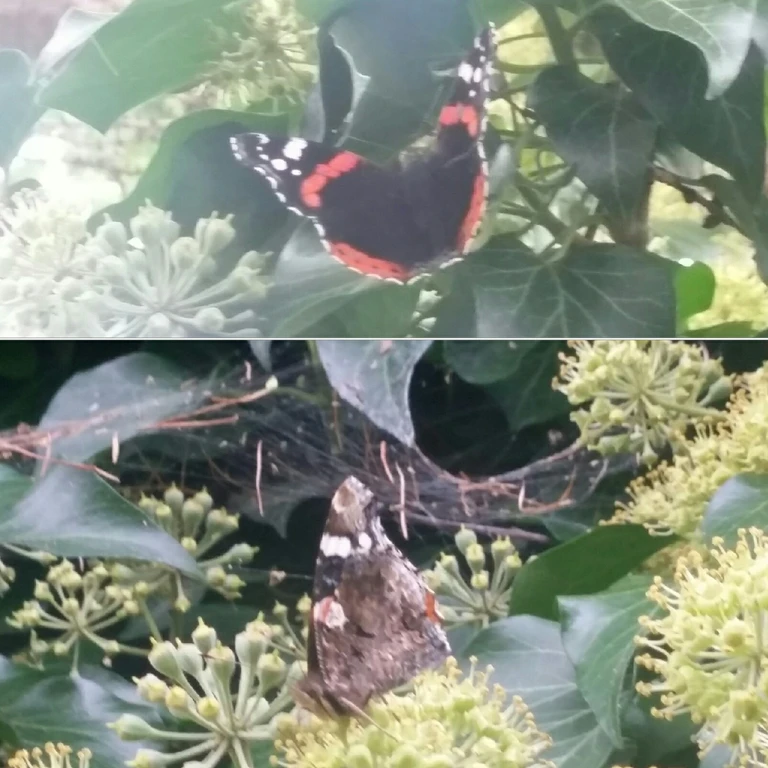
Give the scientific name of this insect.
Vanessa atalanta
